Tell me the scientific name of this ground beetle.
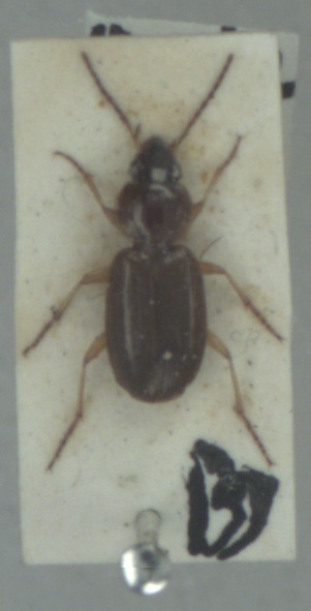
Olisthopus rotundatus
